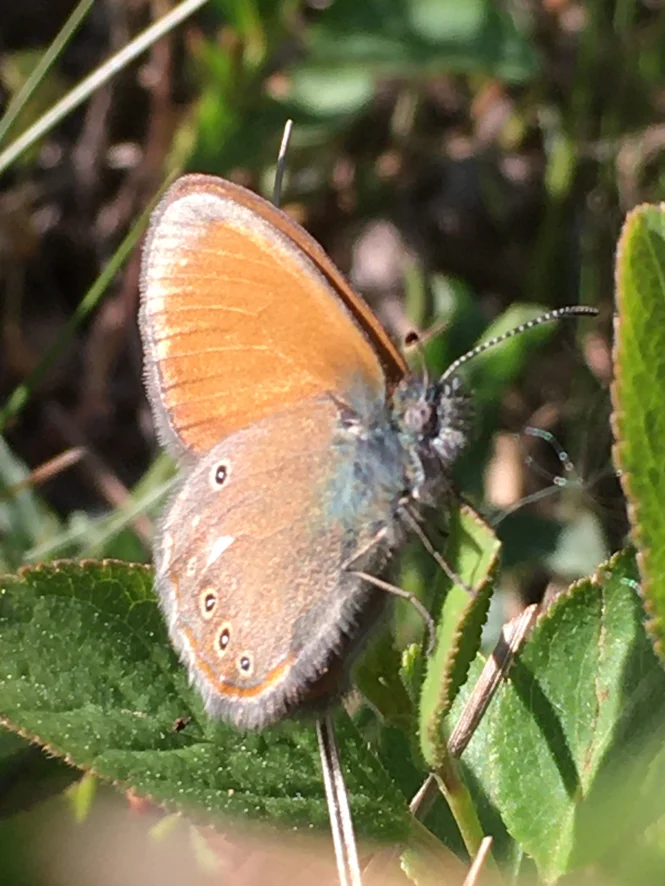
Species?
Coenonympha glycerion (also Coenonympha iphis)
